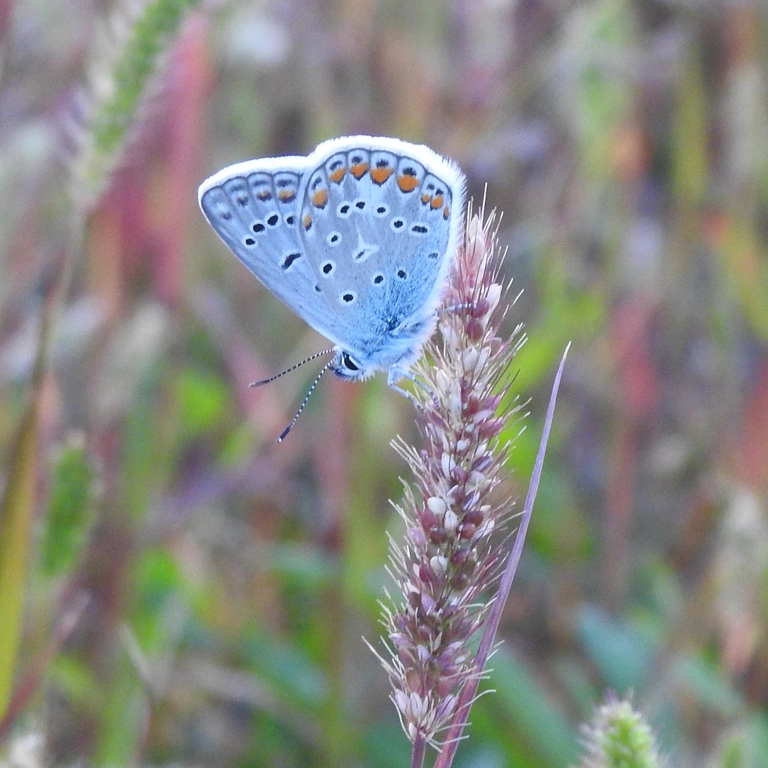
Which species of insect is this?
Polyommatus icarus
